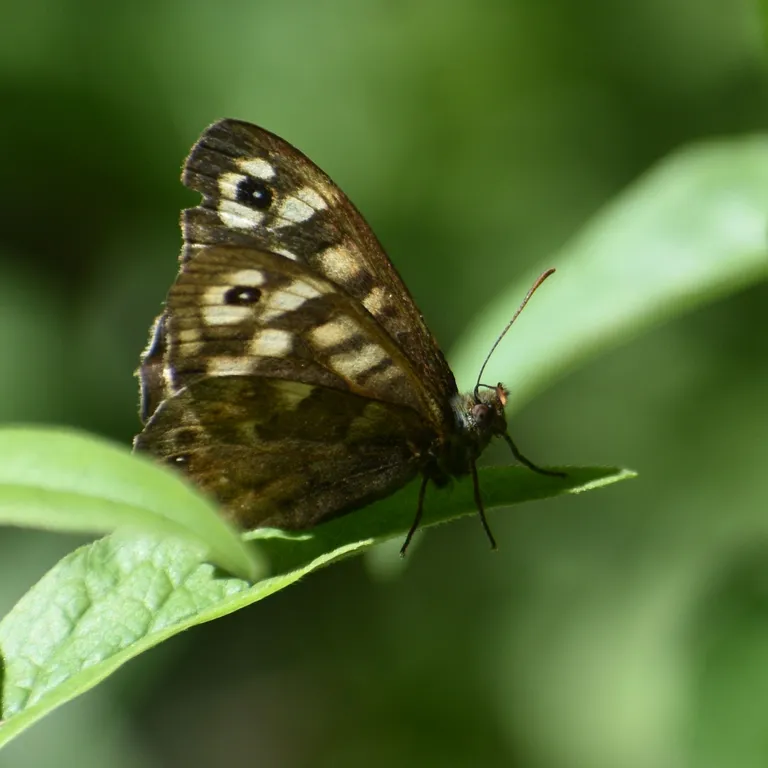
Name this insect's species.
Pararge aegeria
